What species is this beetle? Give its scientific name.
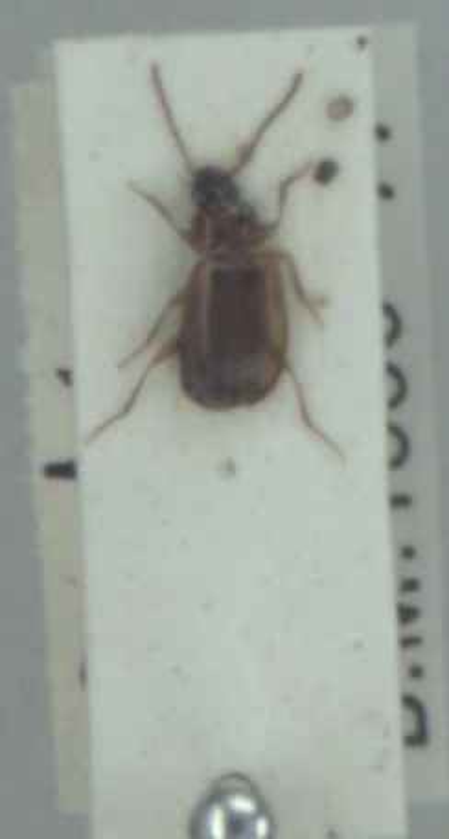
Trechus quadristriatus
